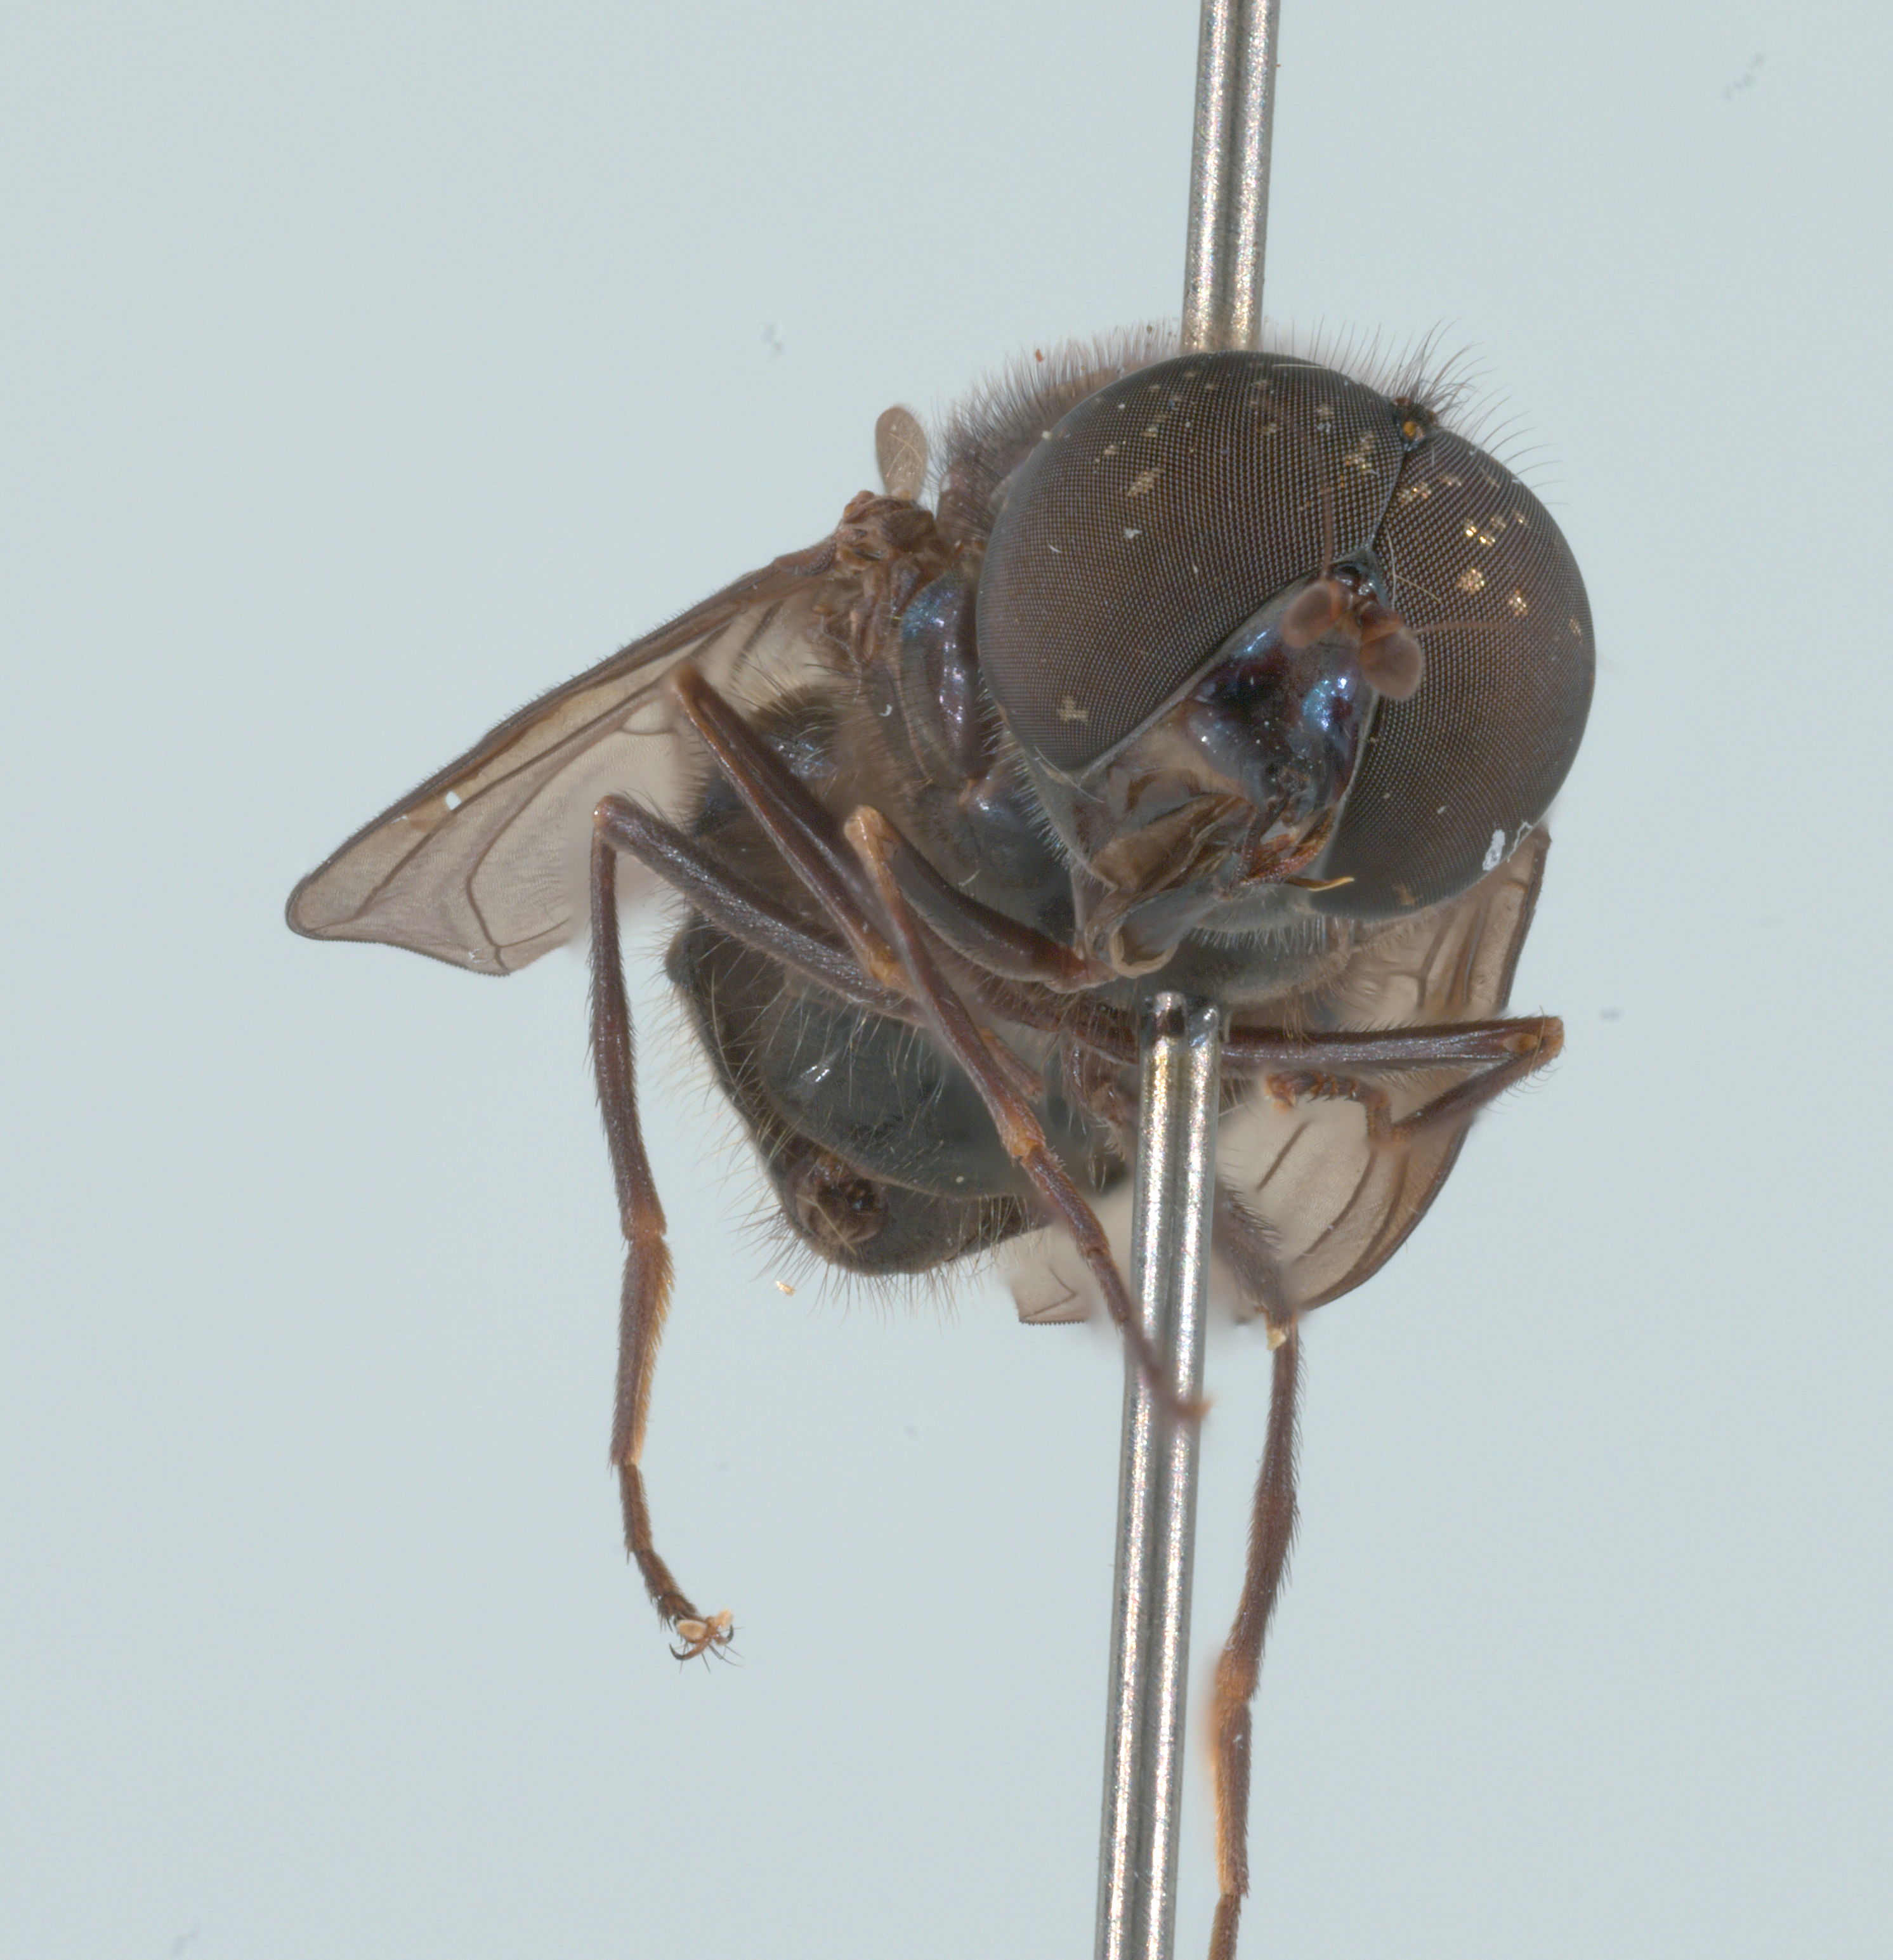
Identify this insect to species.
Rhingia cyanoprora
